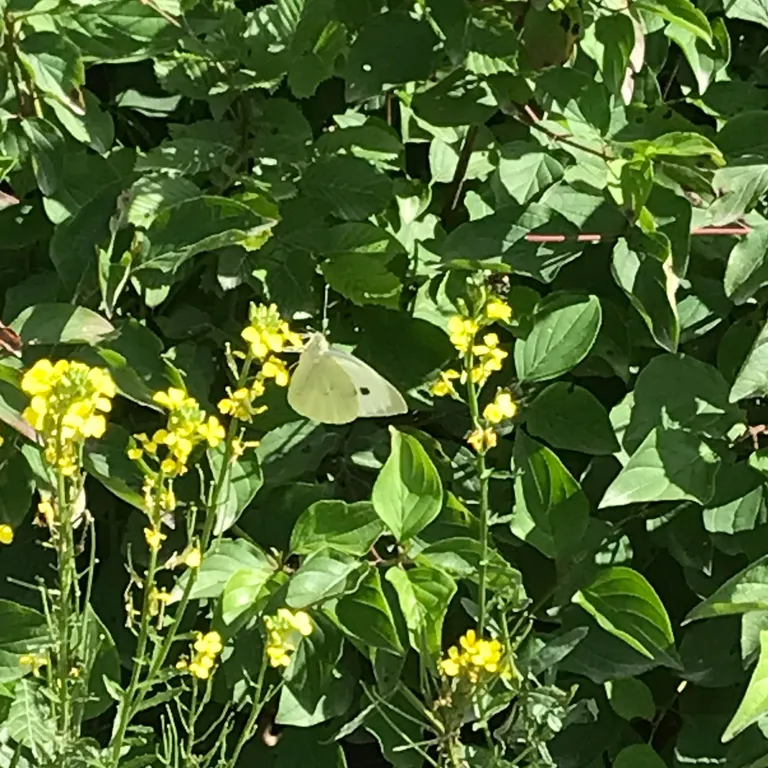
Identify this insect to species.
Pieris brassicae
